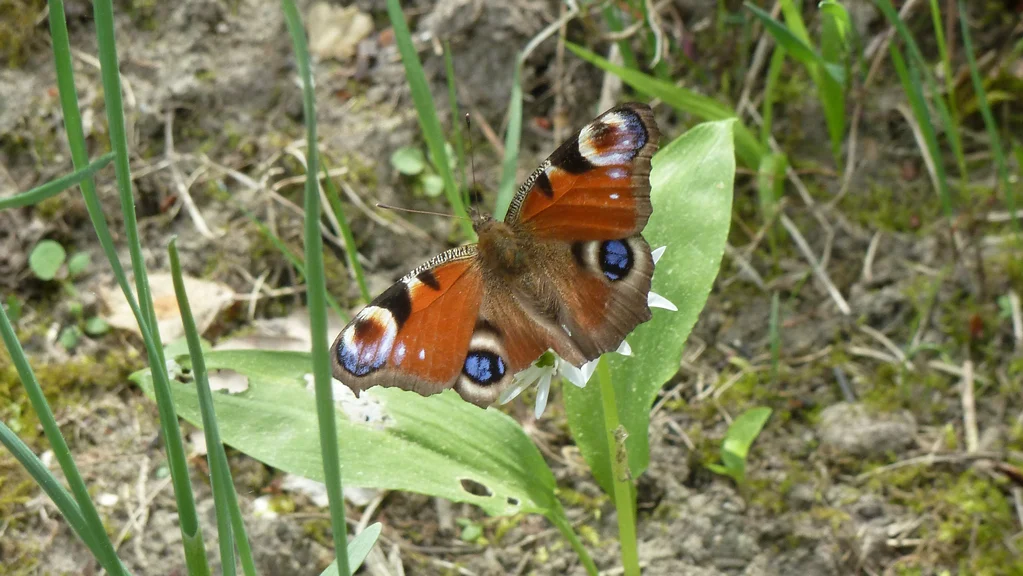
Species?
Aglais io
